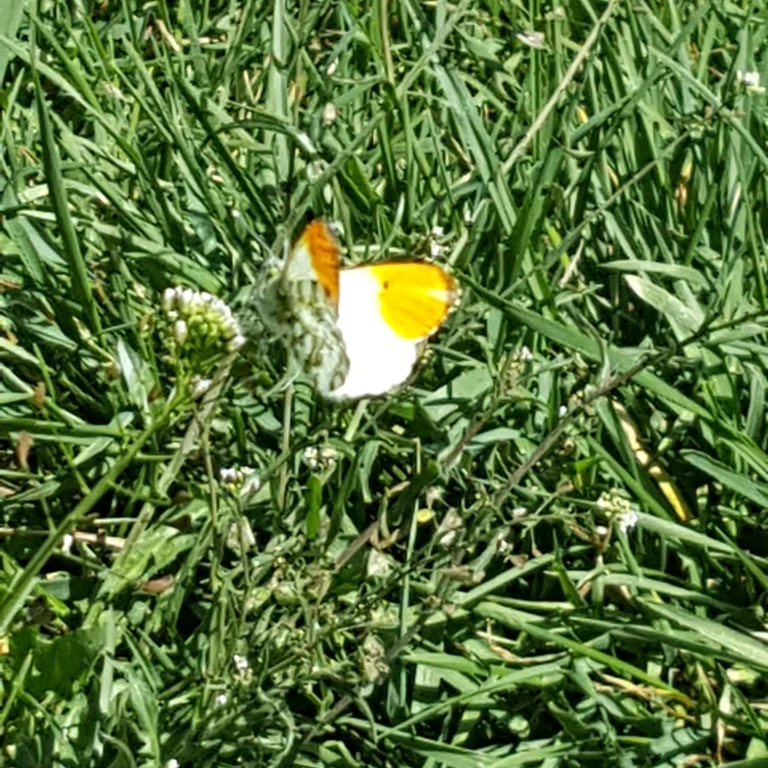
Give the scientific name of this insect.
Anthocharis cardamines
